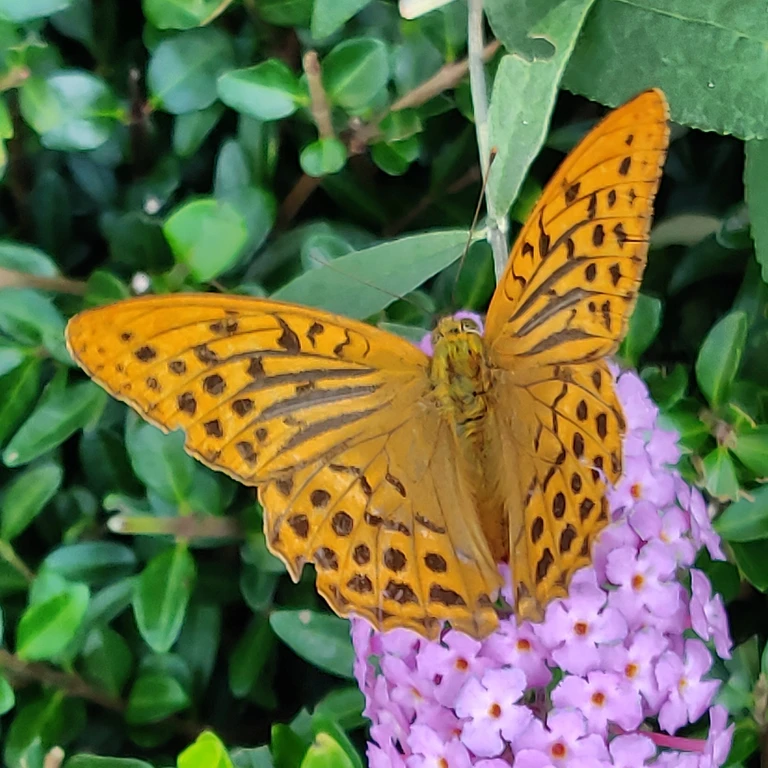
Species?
Argynnis paphia
